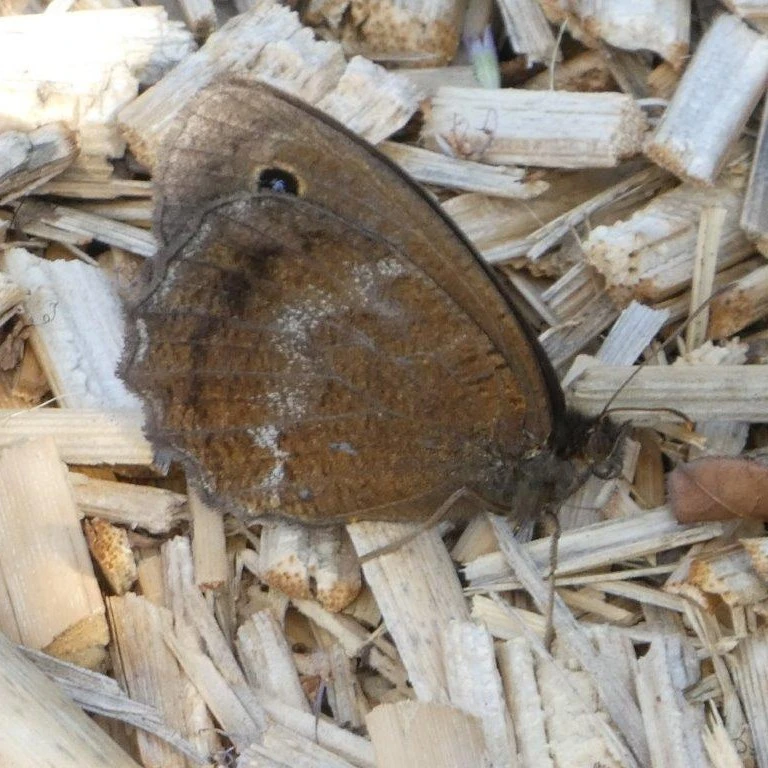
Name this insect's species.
Minois dryas
